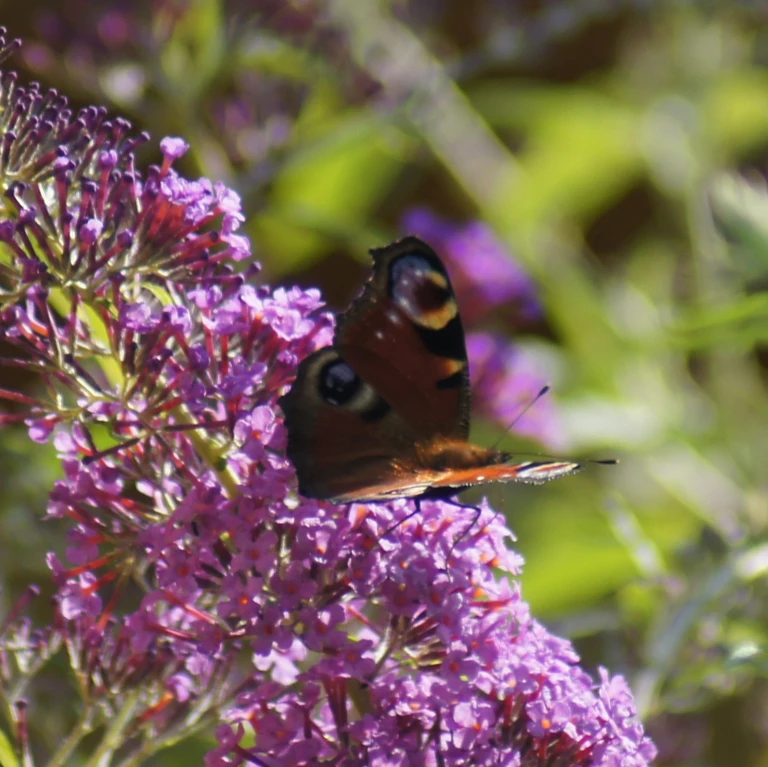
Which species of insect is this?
Aglais io
